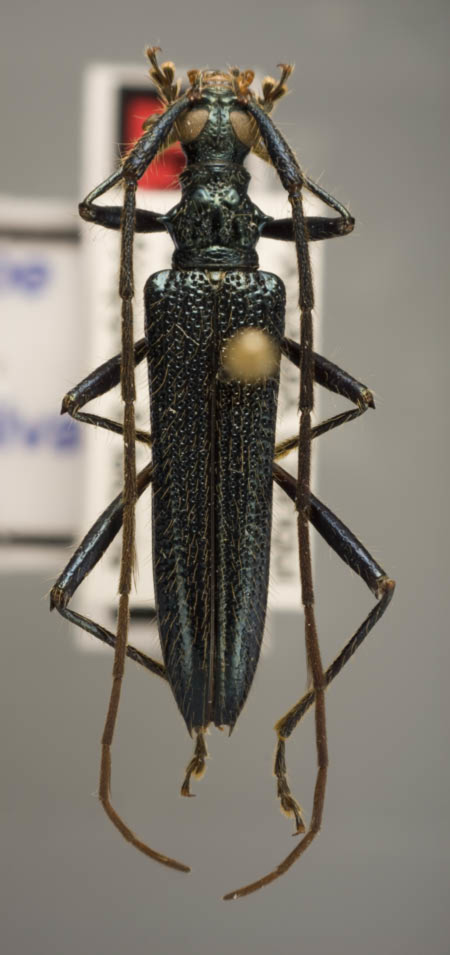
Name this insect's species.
Novantinoe wappesi
